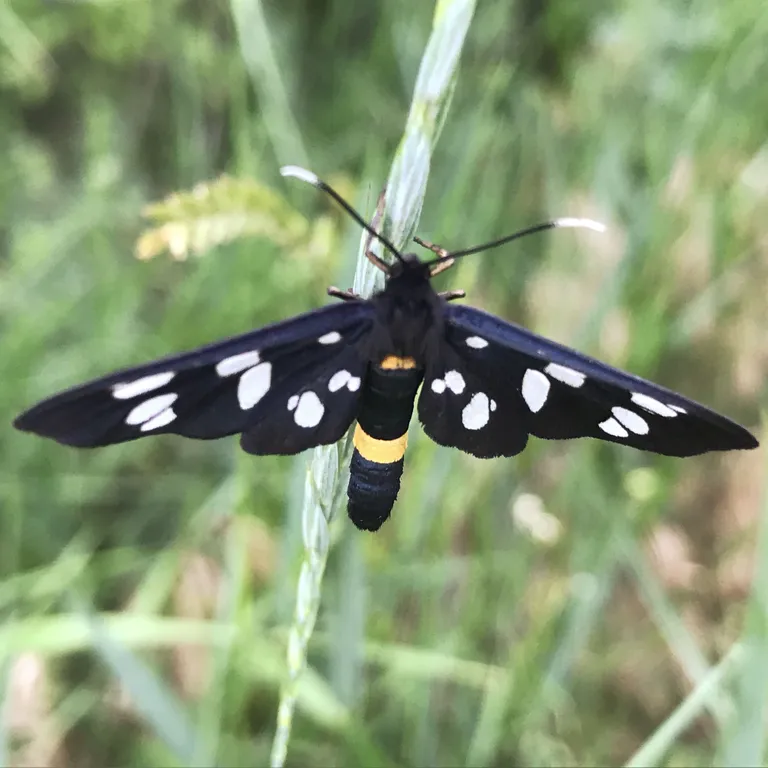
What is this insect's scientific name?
Amata phegea
